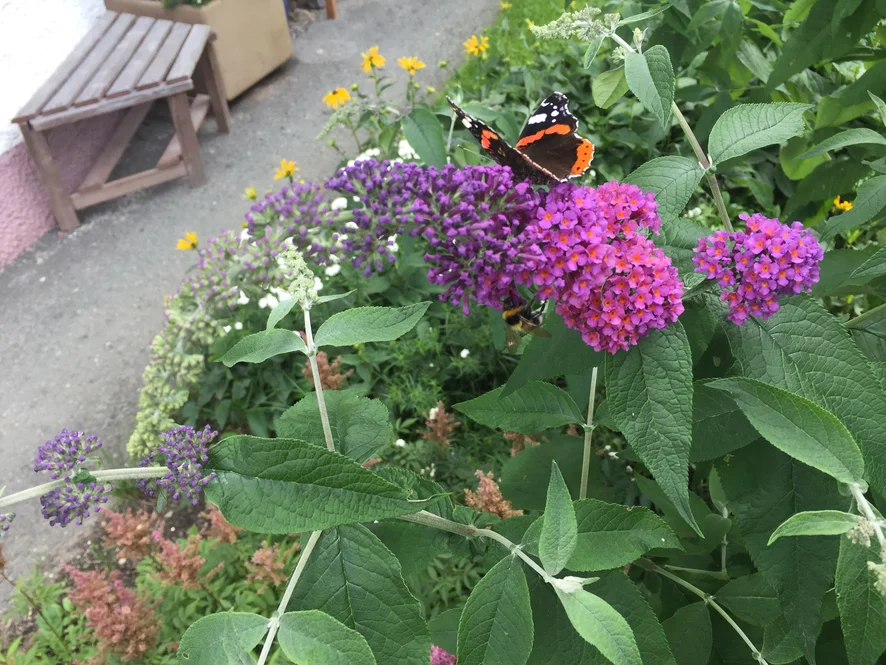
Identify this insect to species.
Vanessa atalanta
